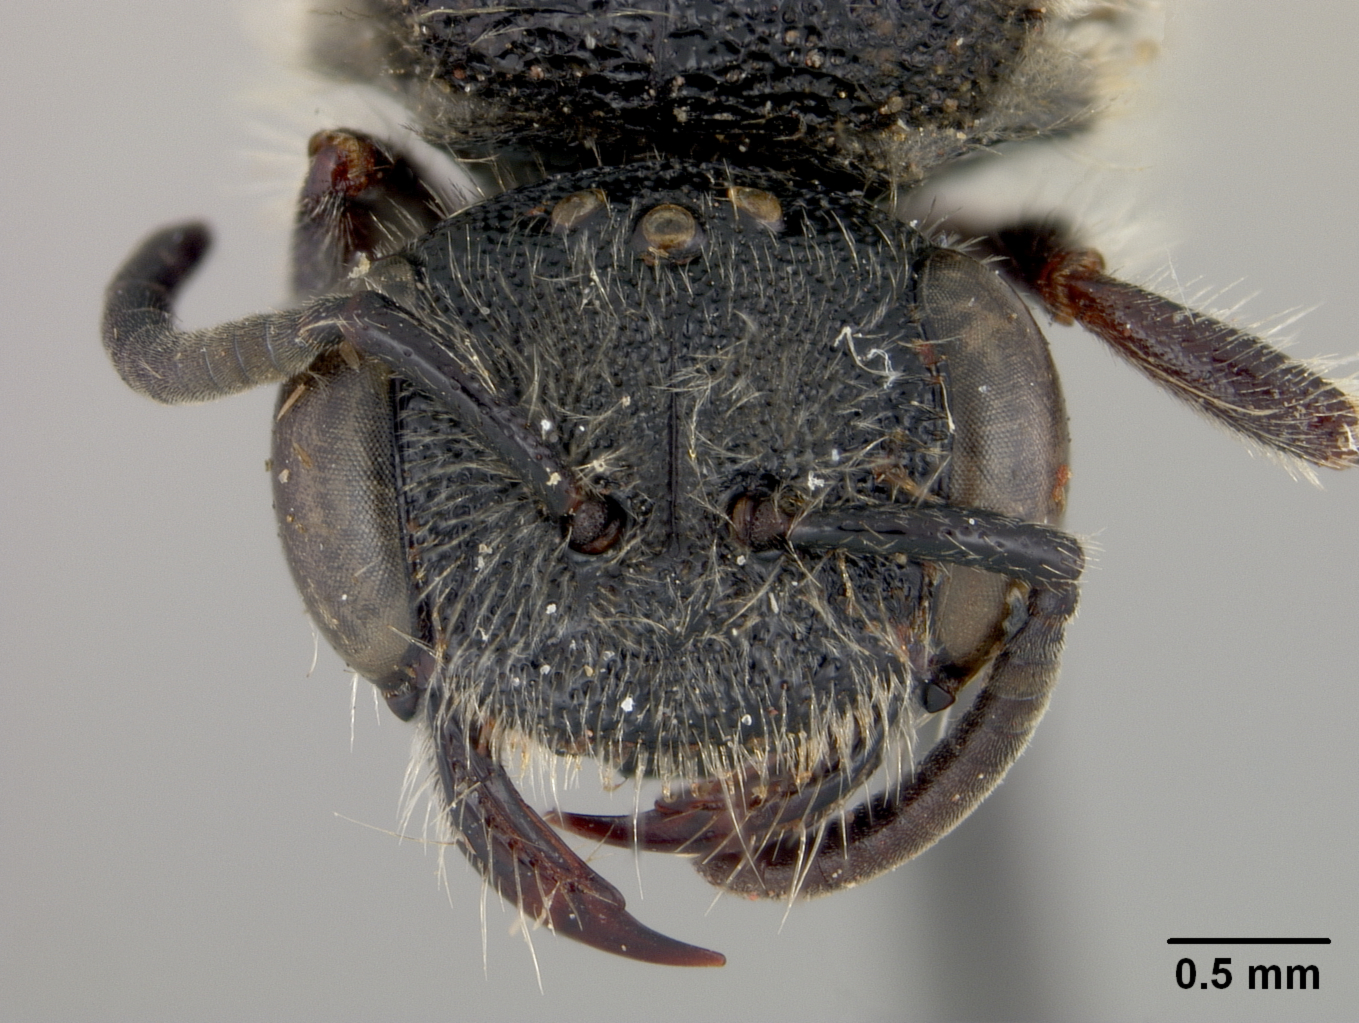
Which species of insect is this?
Sphecodes grahami
